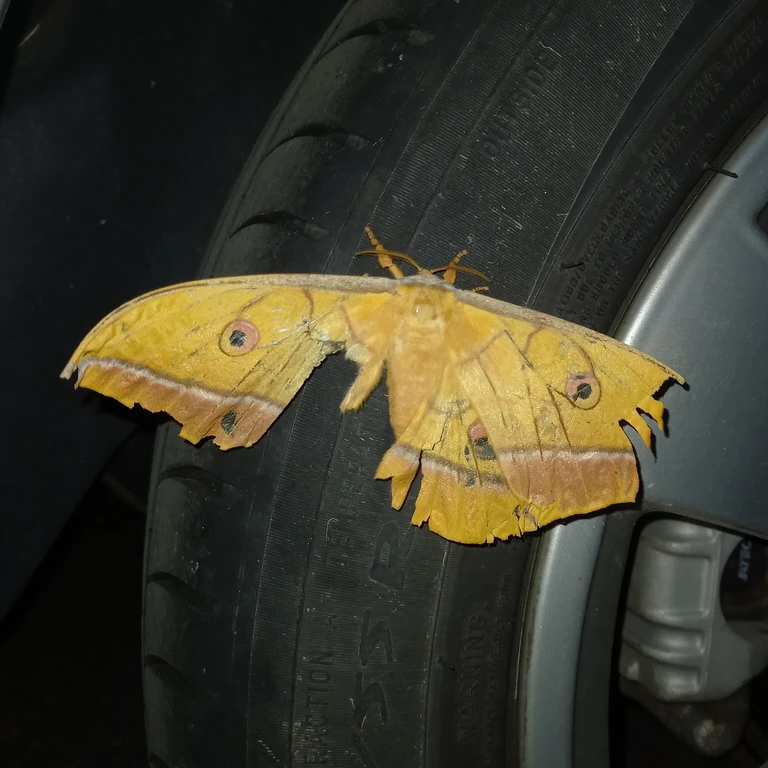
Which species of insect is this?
Antheraea yamamai
